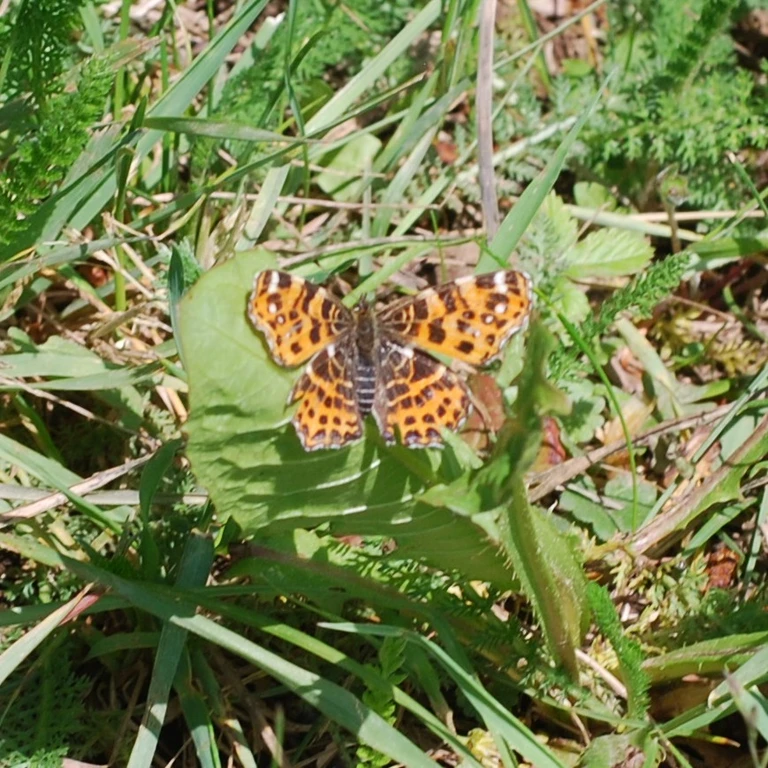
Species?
Araschnia levana
